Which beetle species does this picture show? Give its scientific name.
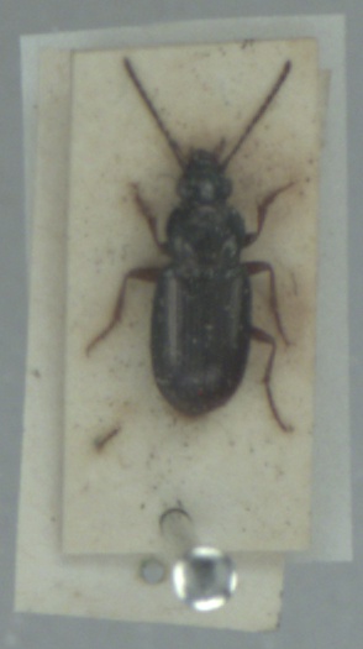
Pogonus chalceus
